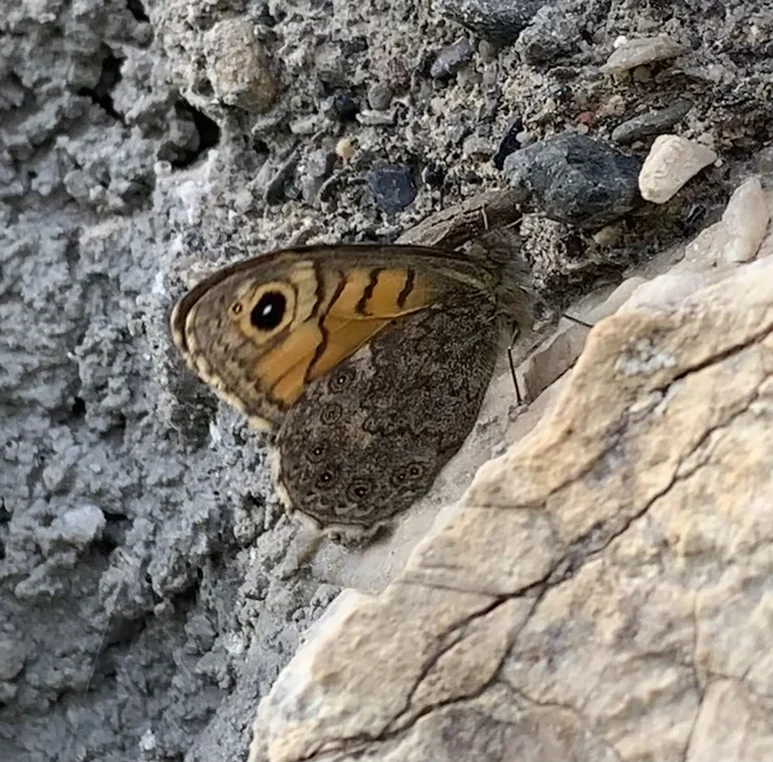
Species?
Lasiommata megera (also Pararge megera)
